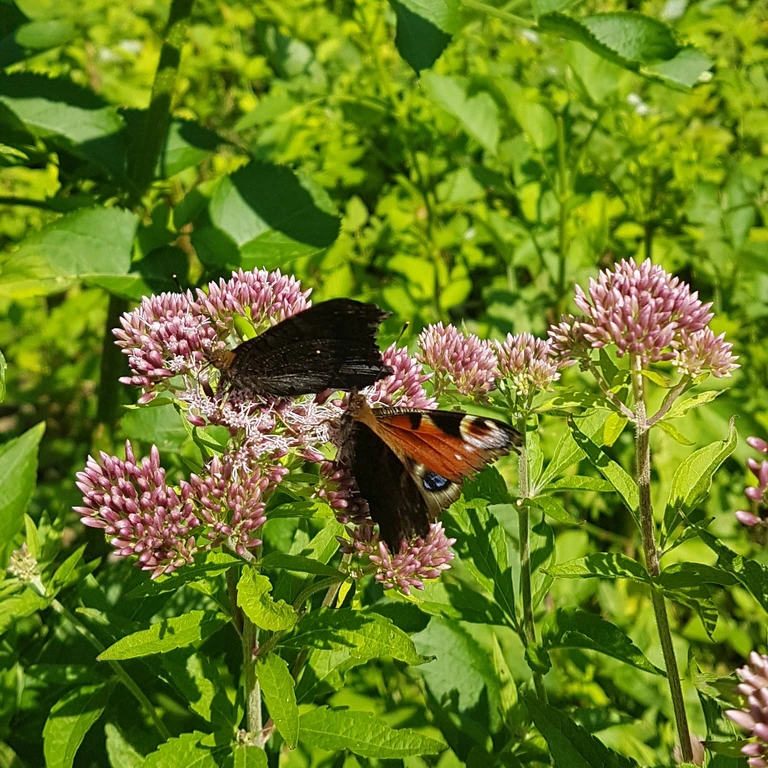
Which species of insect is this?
Aglais io
